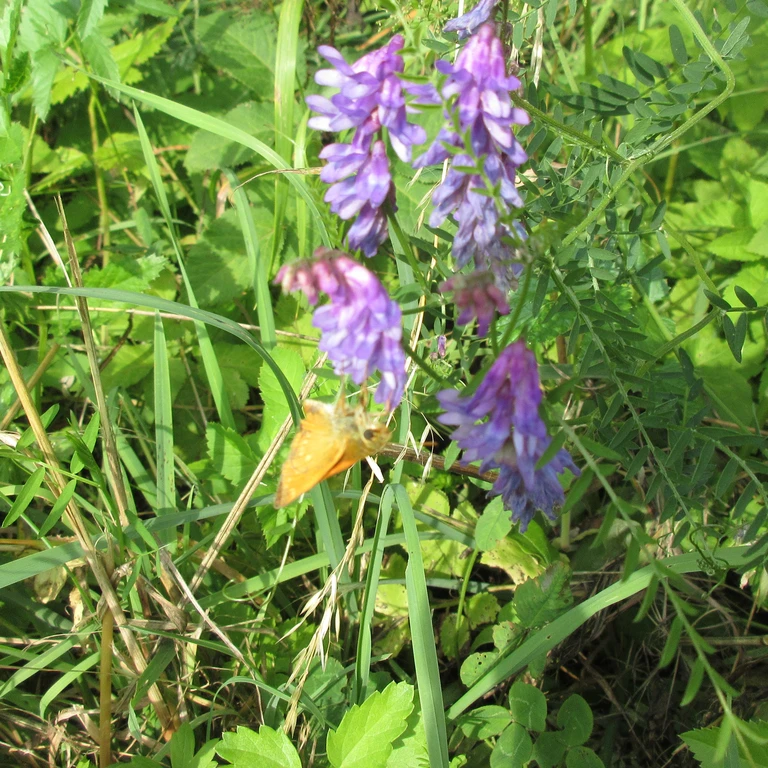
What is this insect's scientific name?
Ochlodes sylvanus (also Ochlodes venata)
